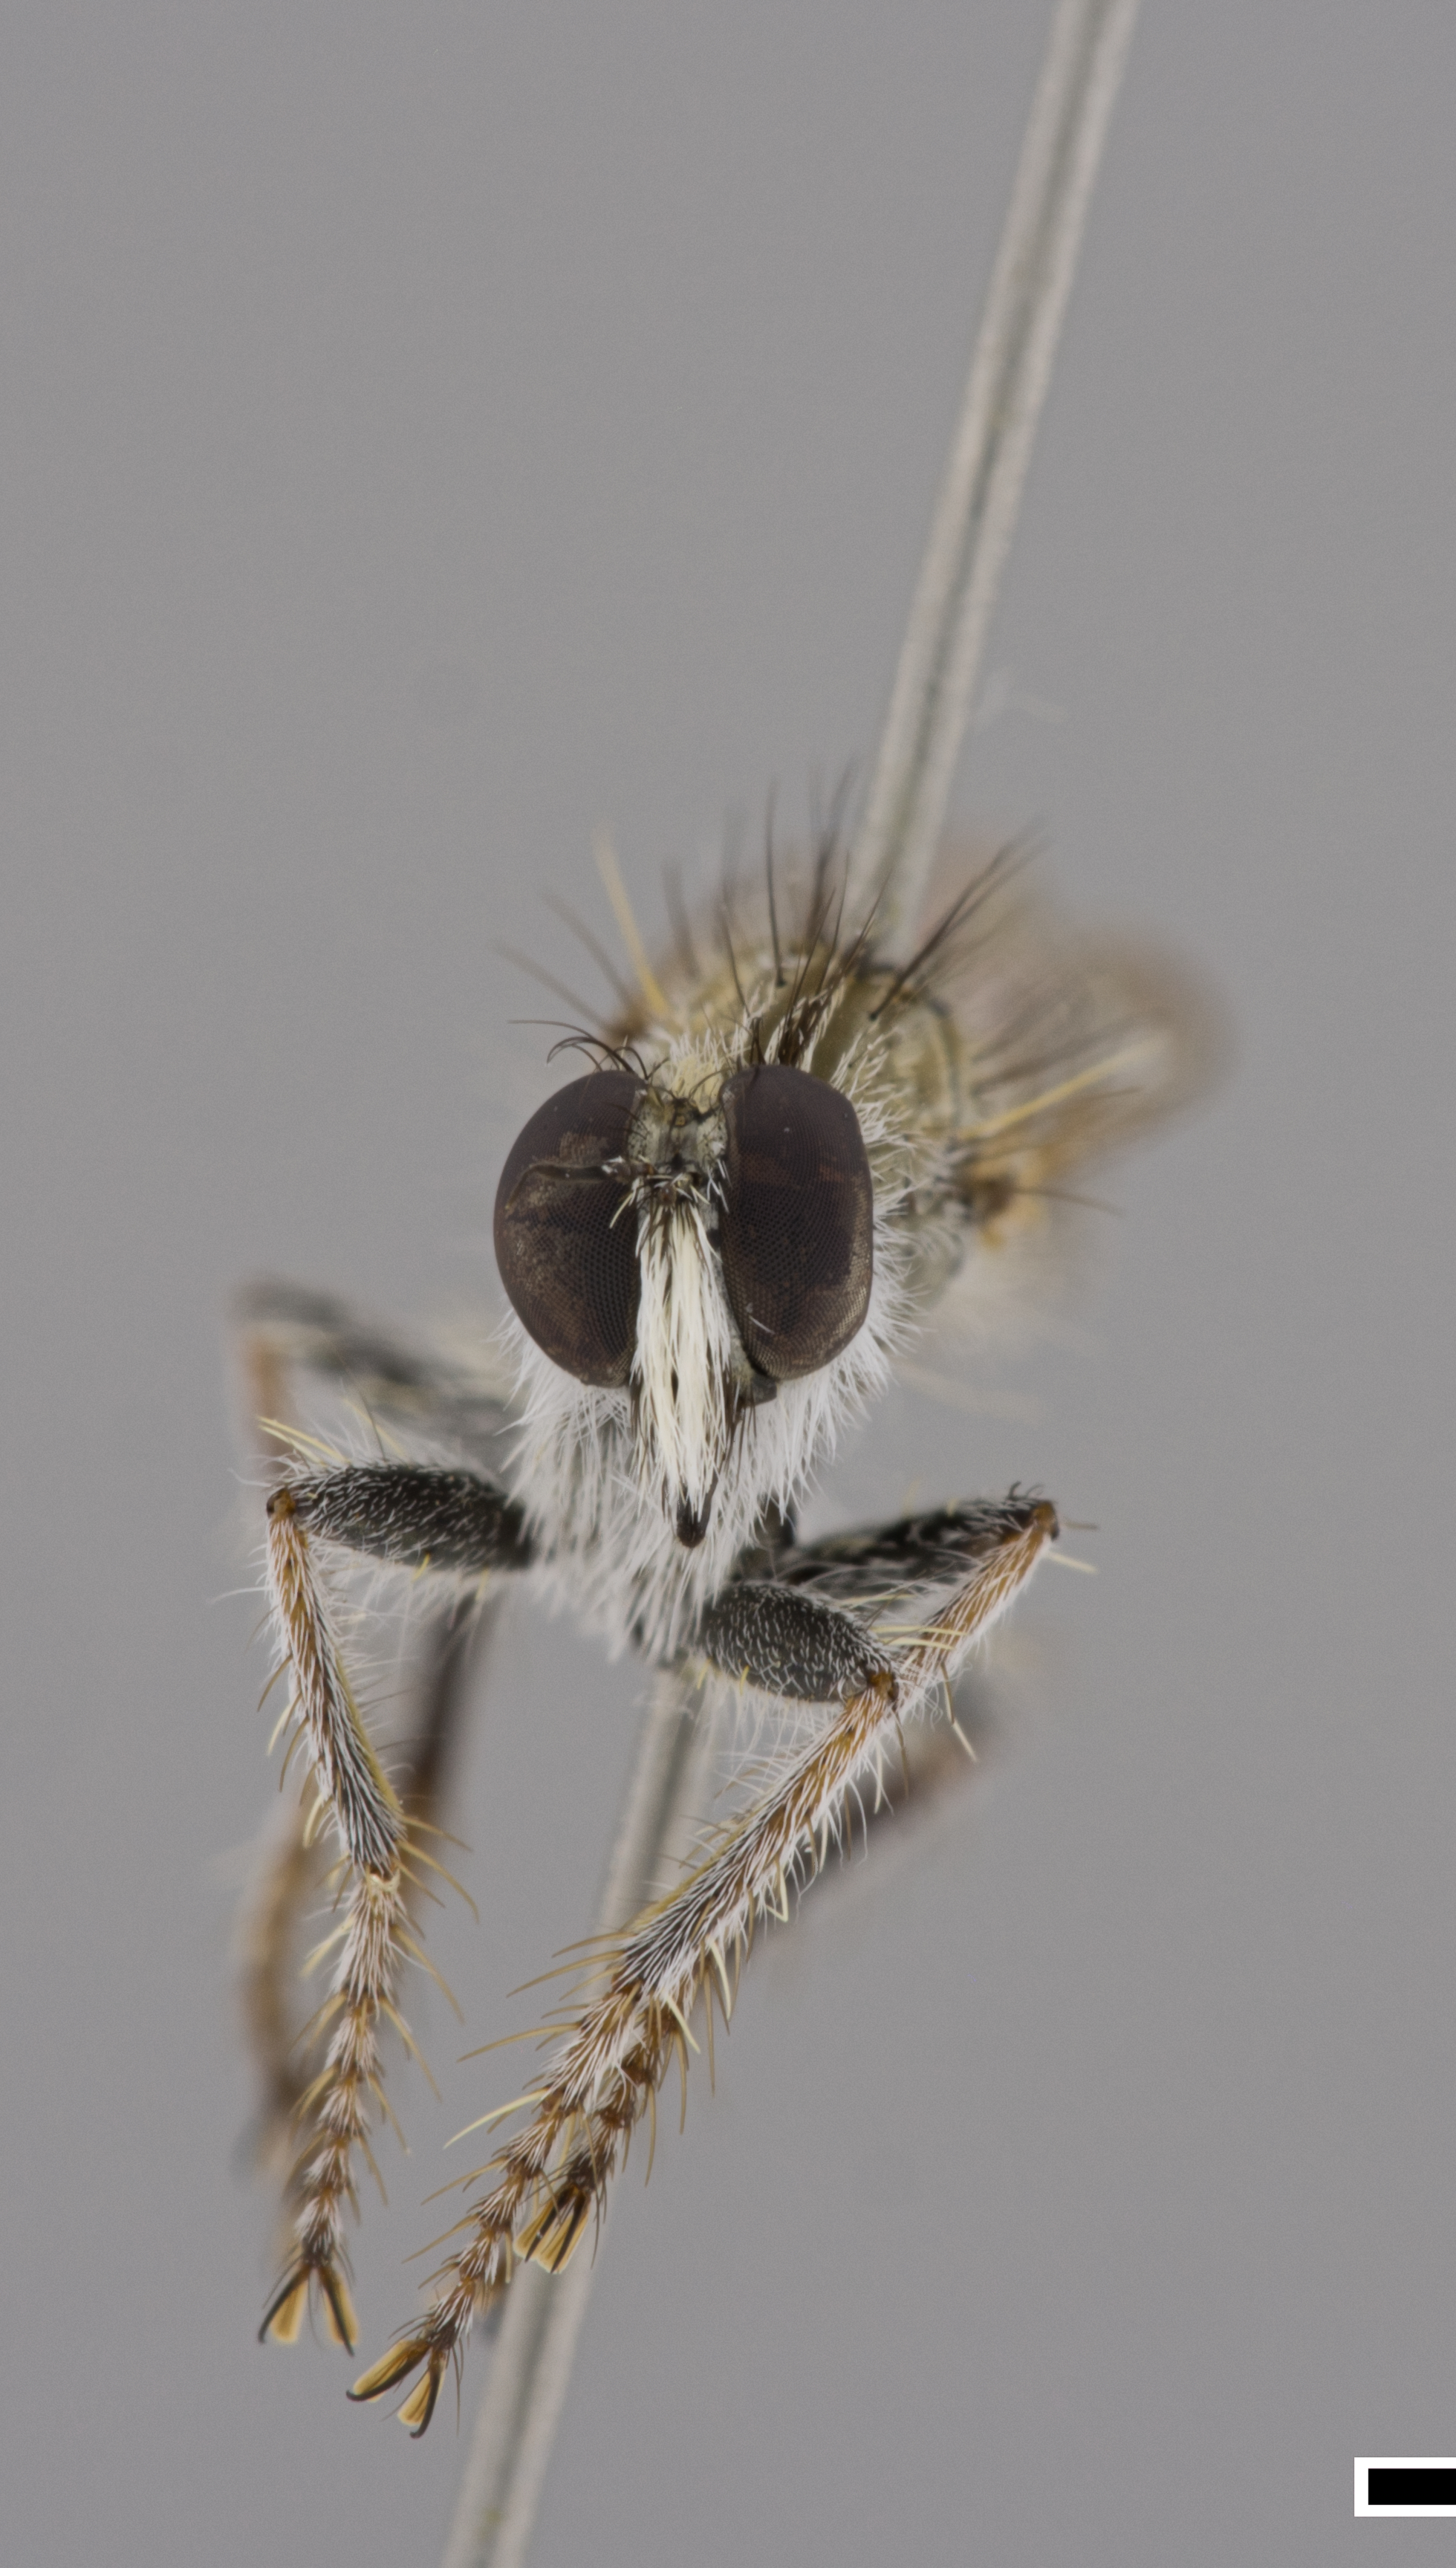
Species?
Neolophonotus aktites
